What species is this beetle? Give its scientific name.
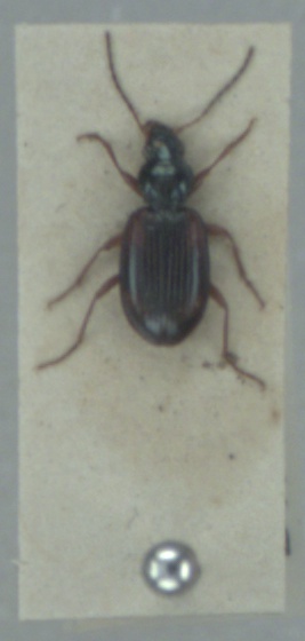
Bembidion tetracolum
